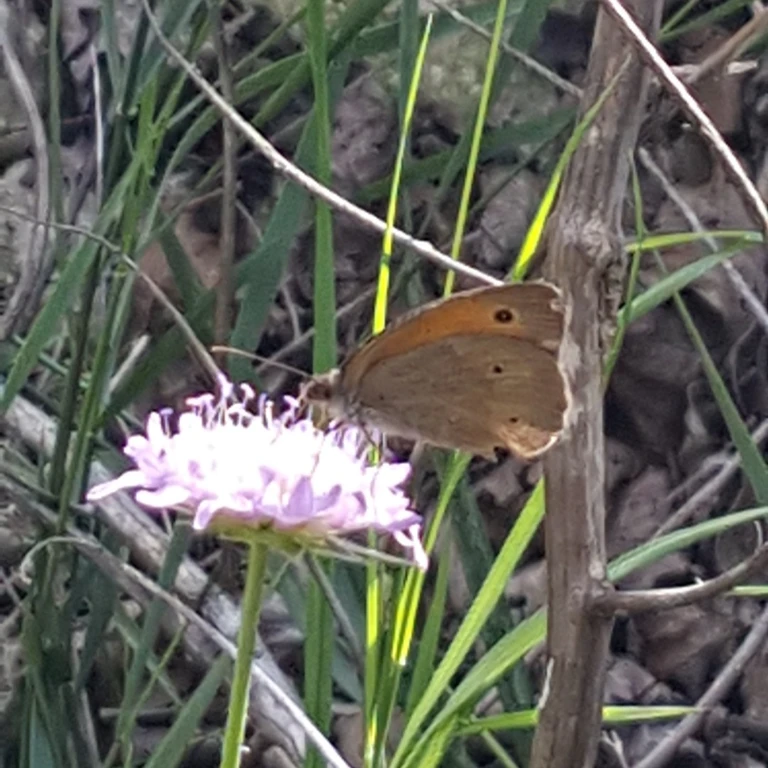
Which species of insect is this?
Maniola jurtina
